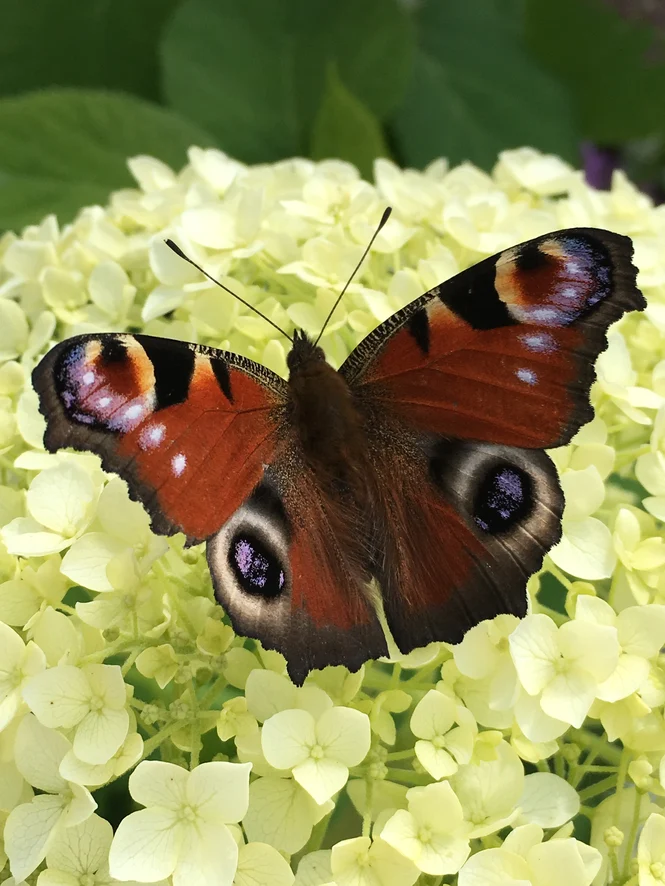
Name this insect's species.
Aglais io
